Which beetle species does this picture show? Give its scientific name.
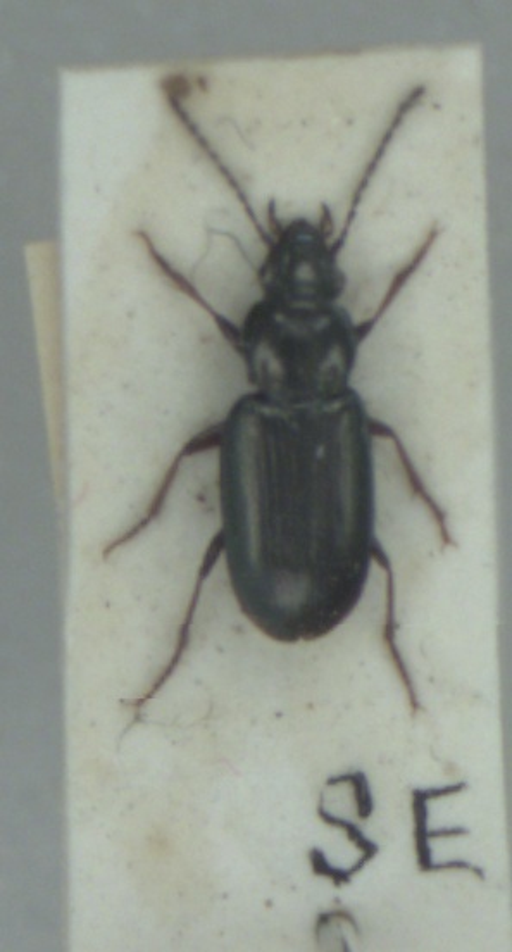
Pogonus chalceus
